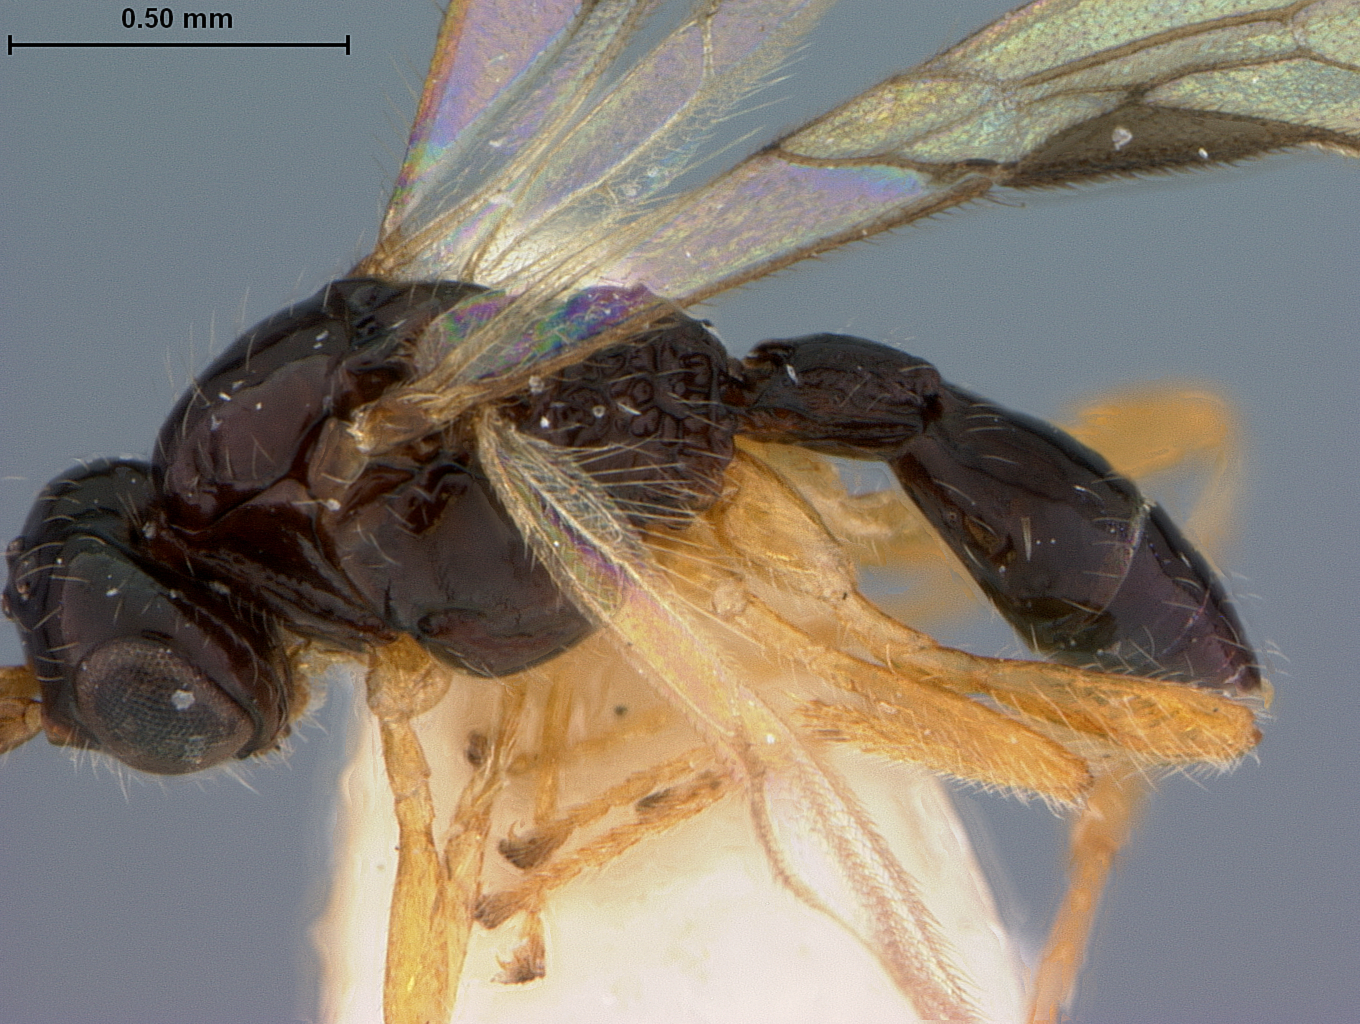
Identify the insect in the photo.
Opius angustisulcus
